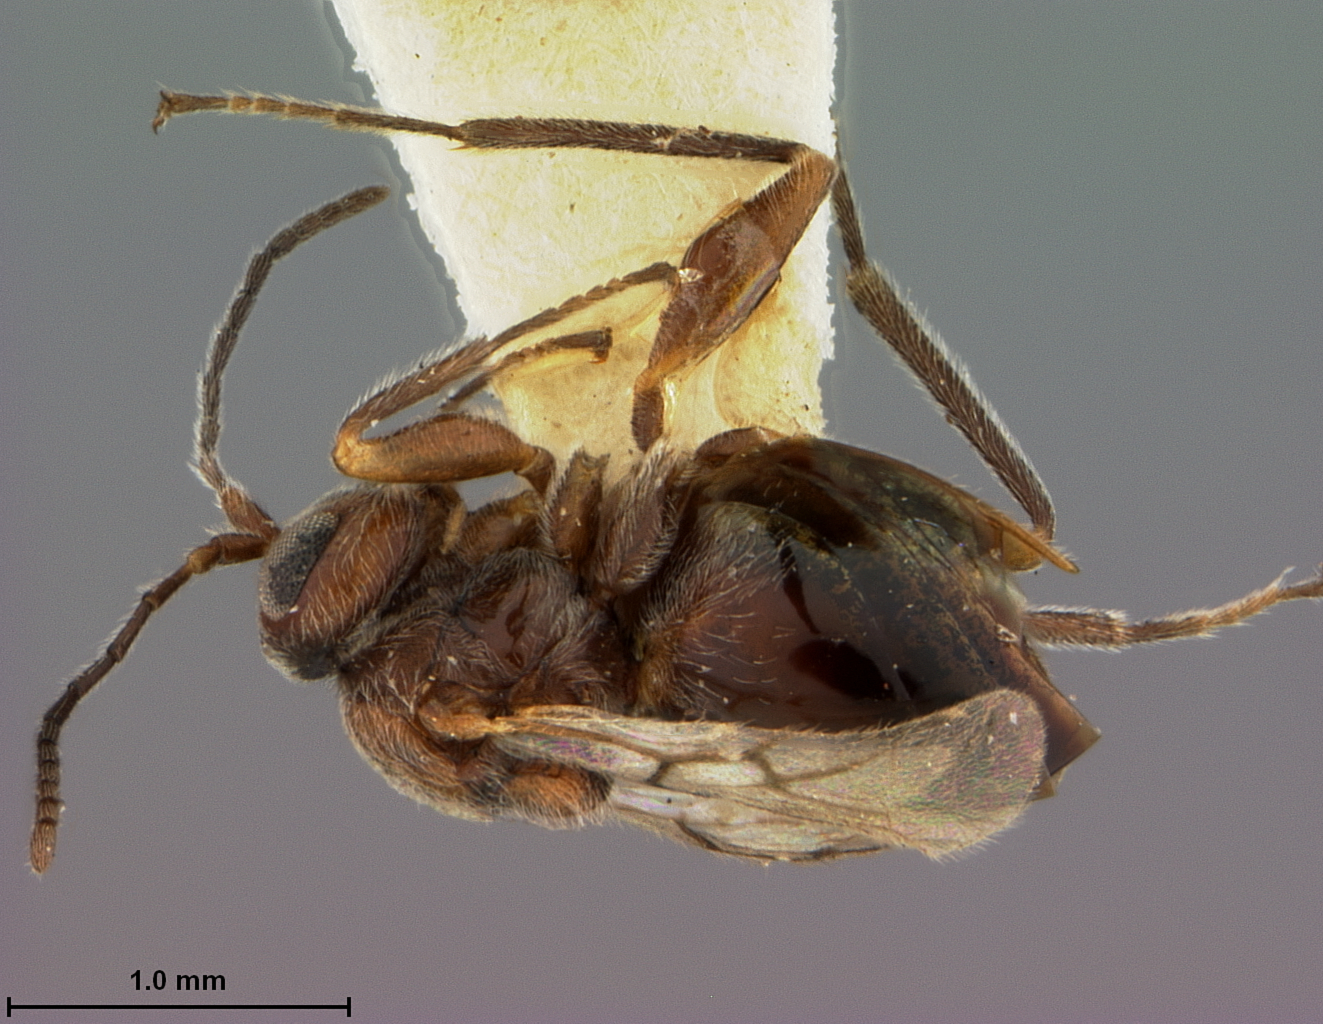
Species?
Trichoteras frondeum
